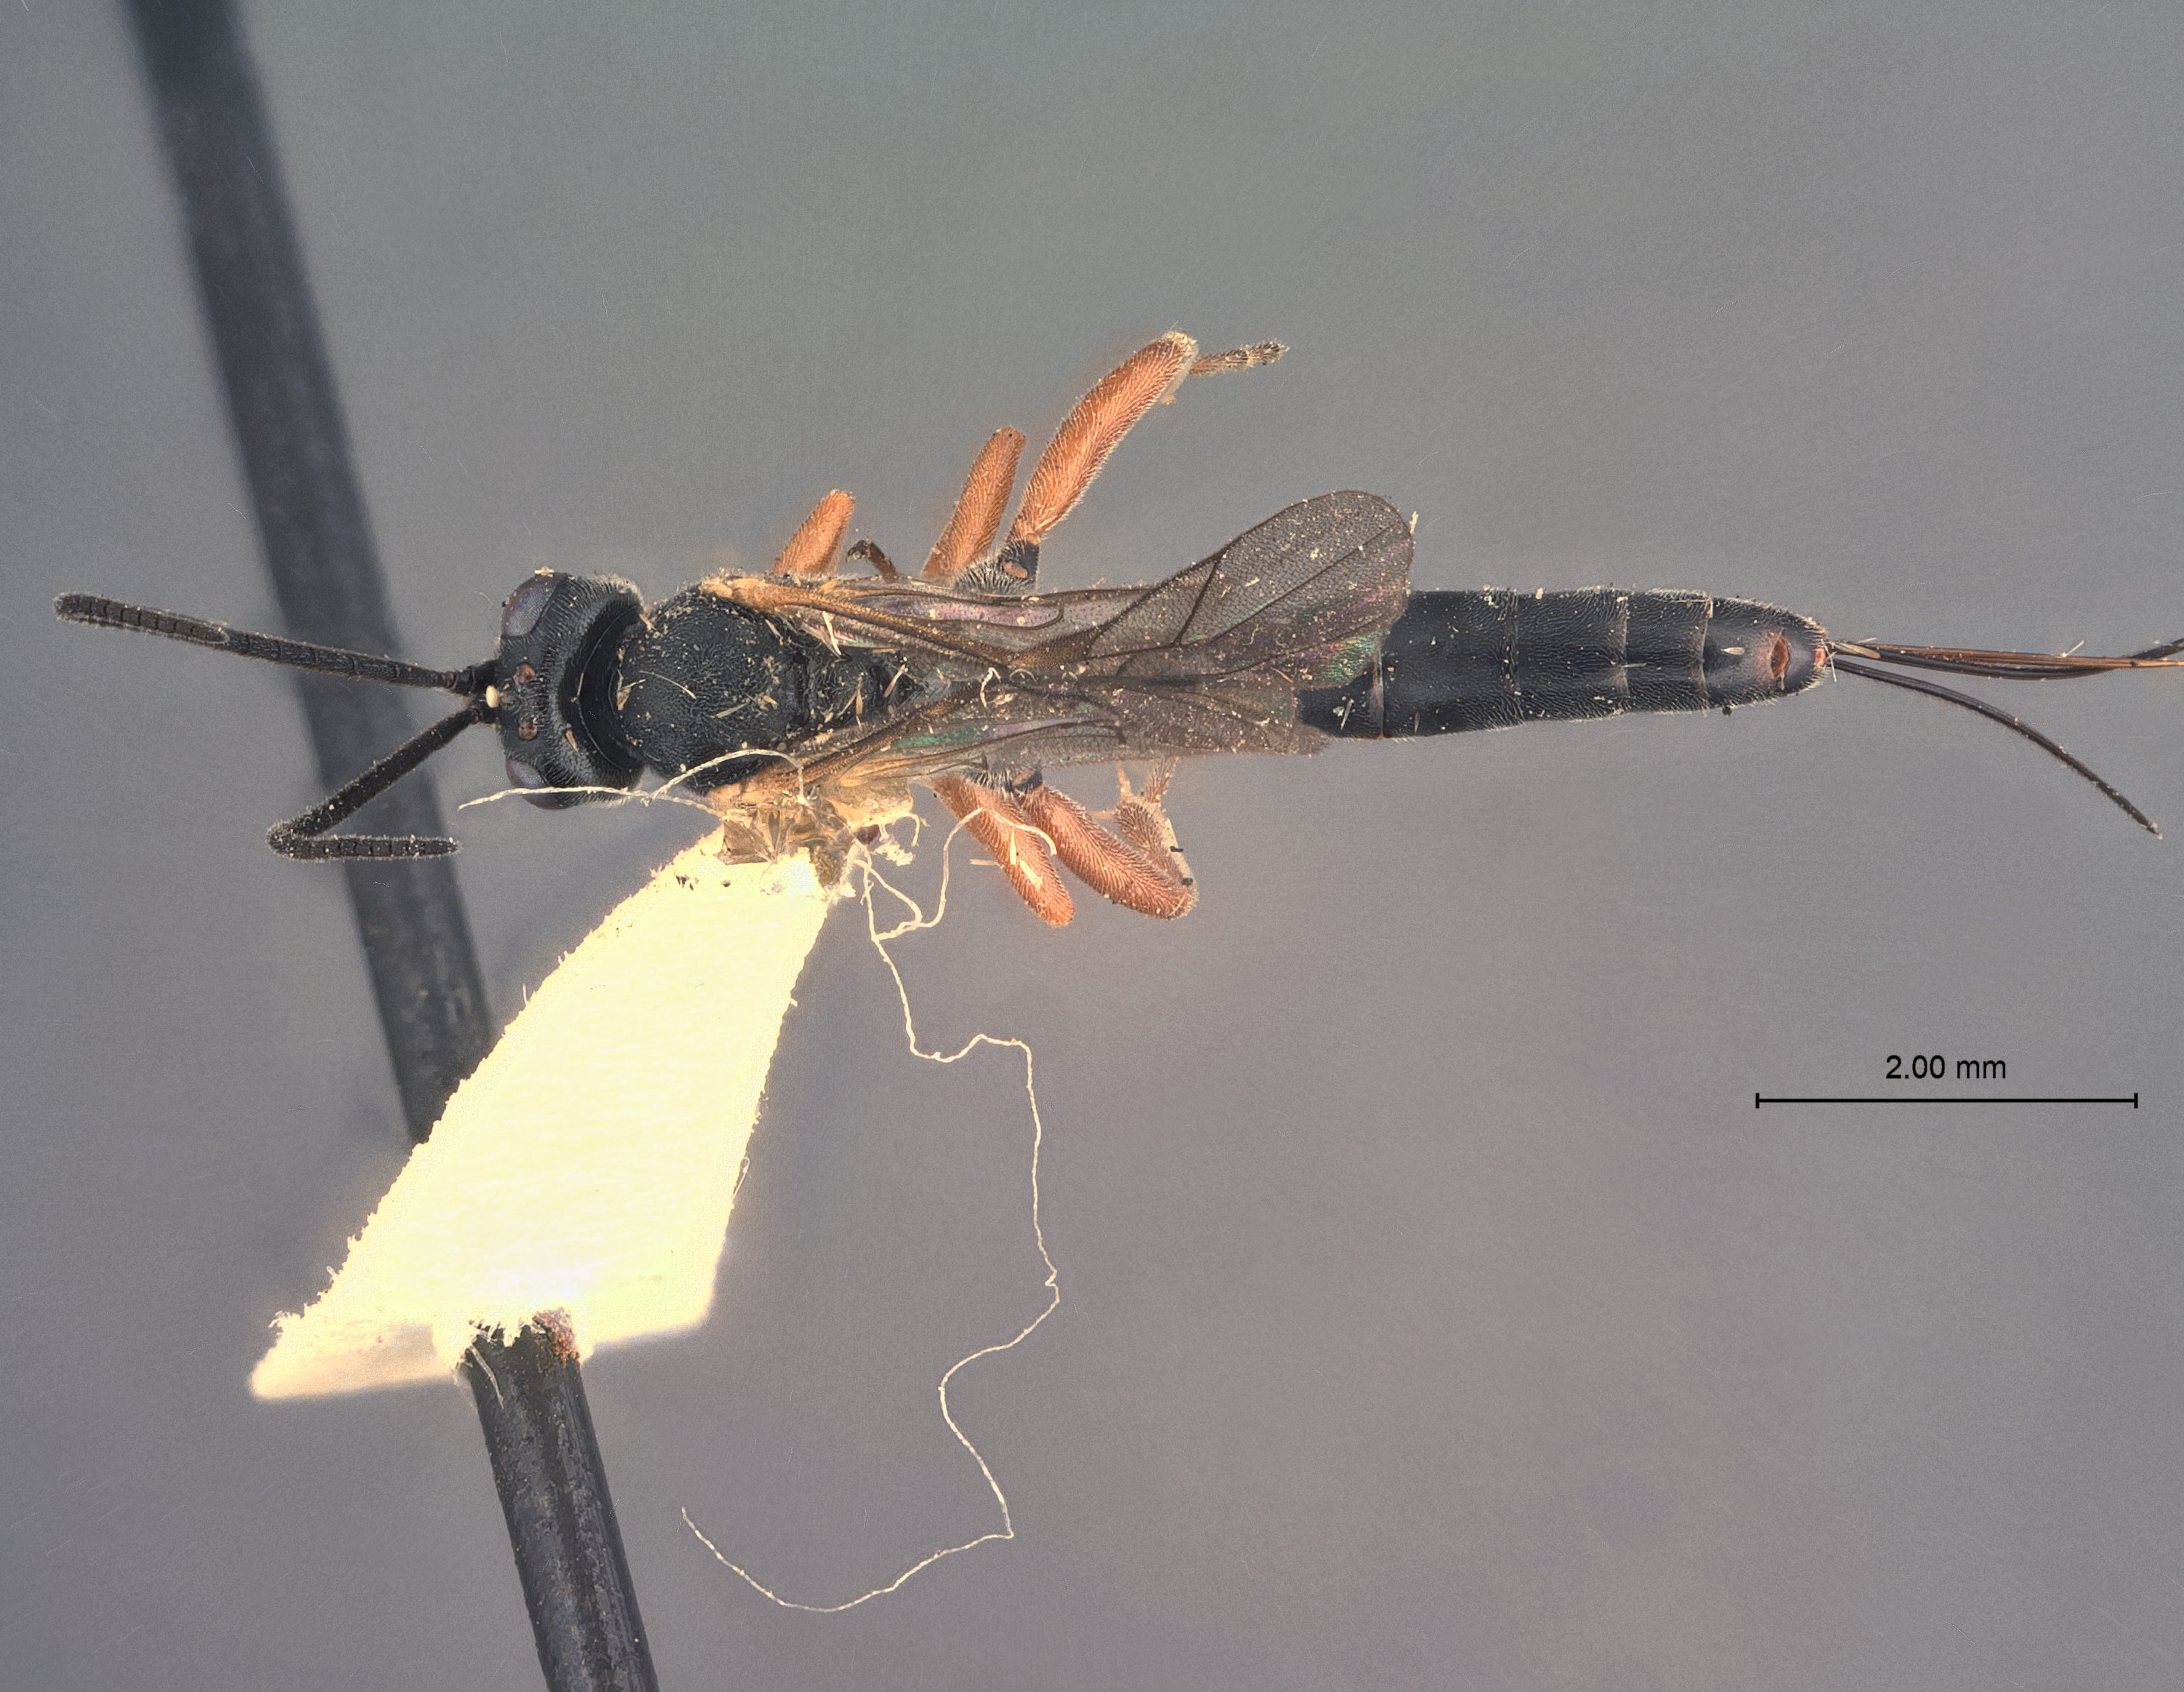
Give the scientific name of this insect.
Angitia platyptiliae
